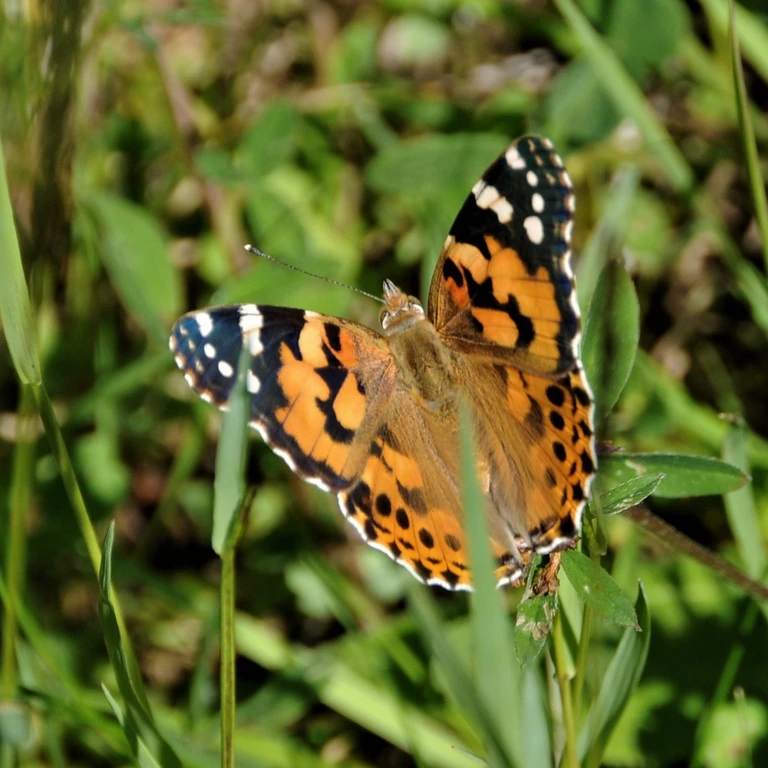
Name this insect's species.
Vanessa cardui
